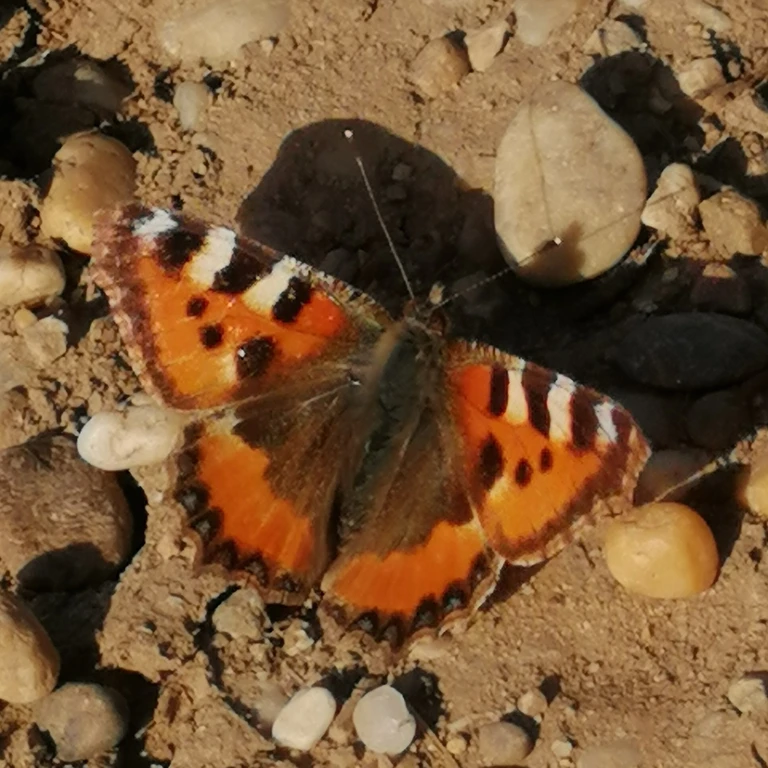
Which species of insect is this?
Aglais urticae
